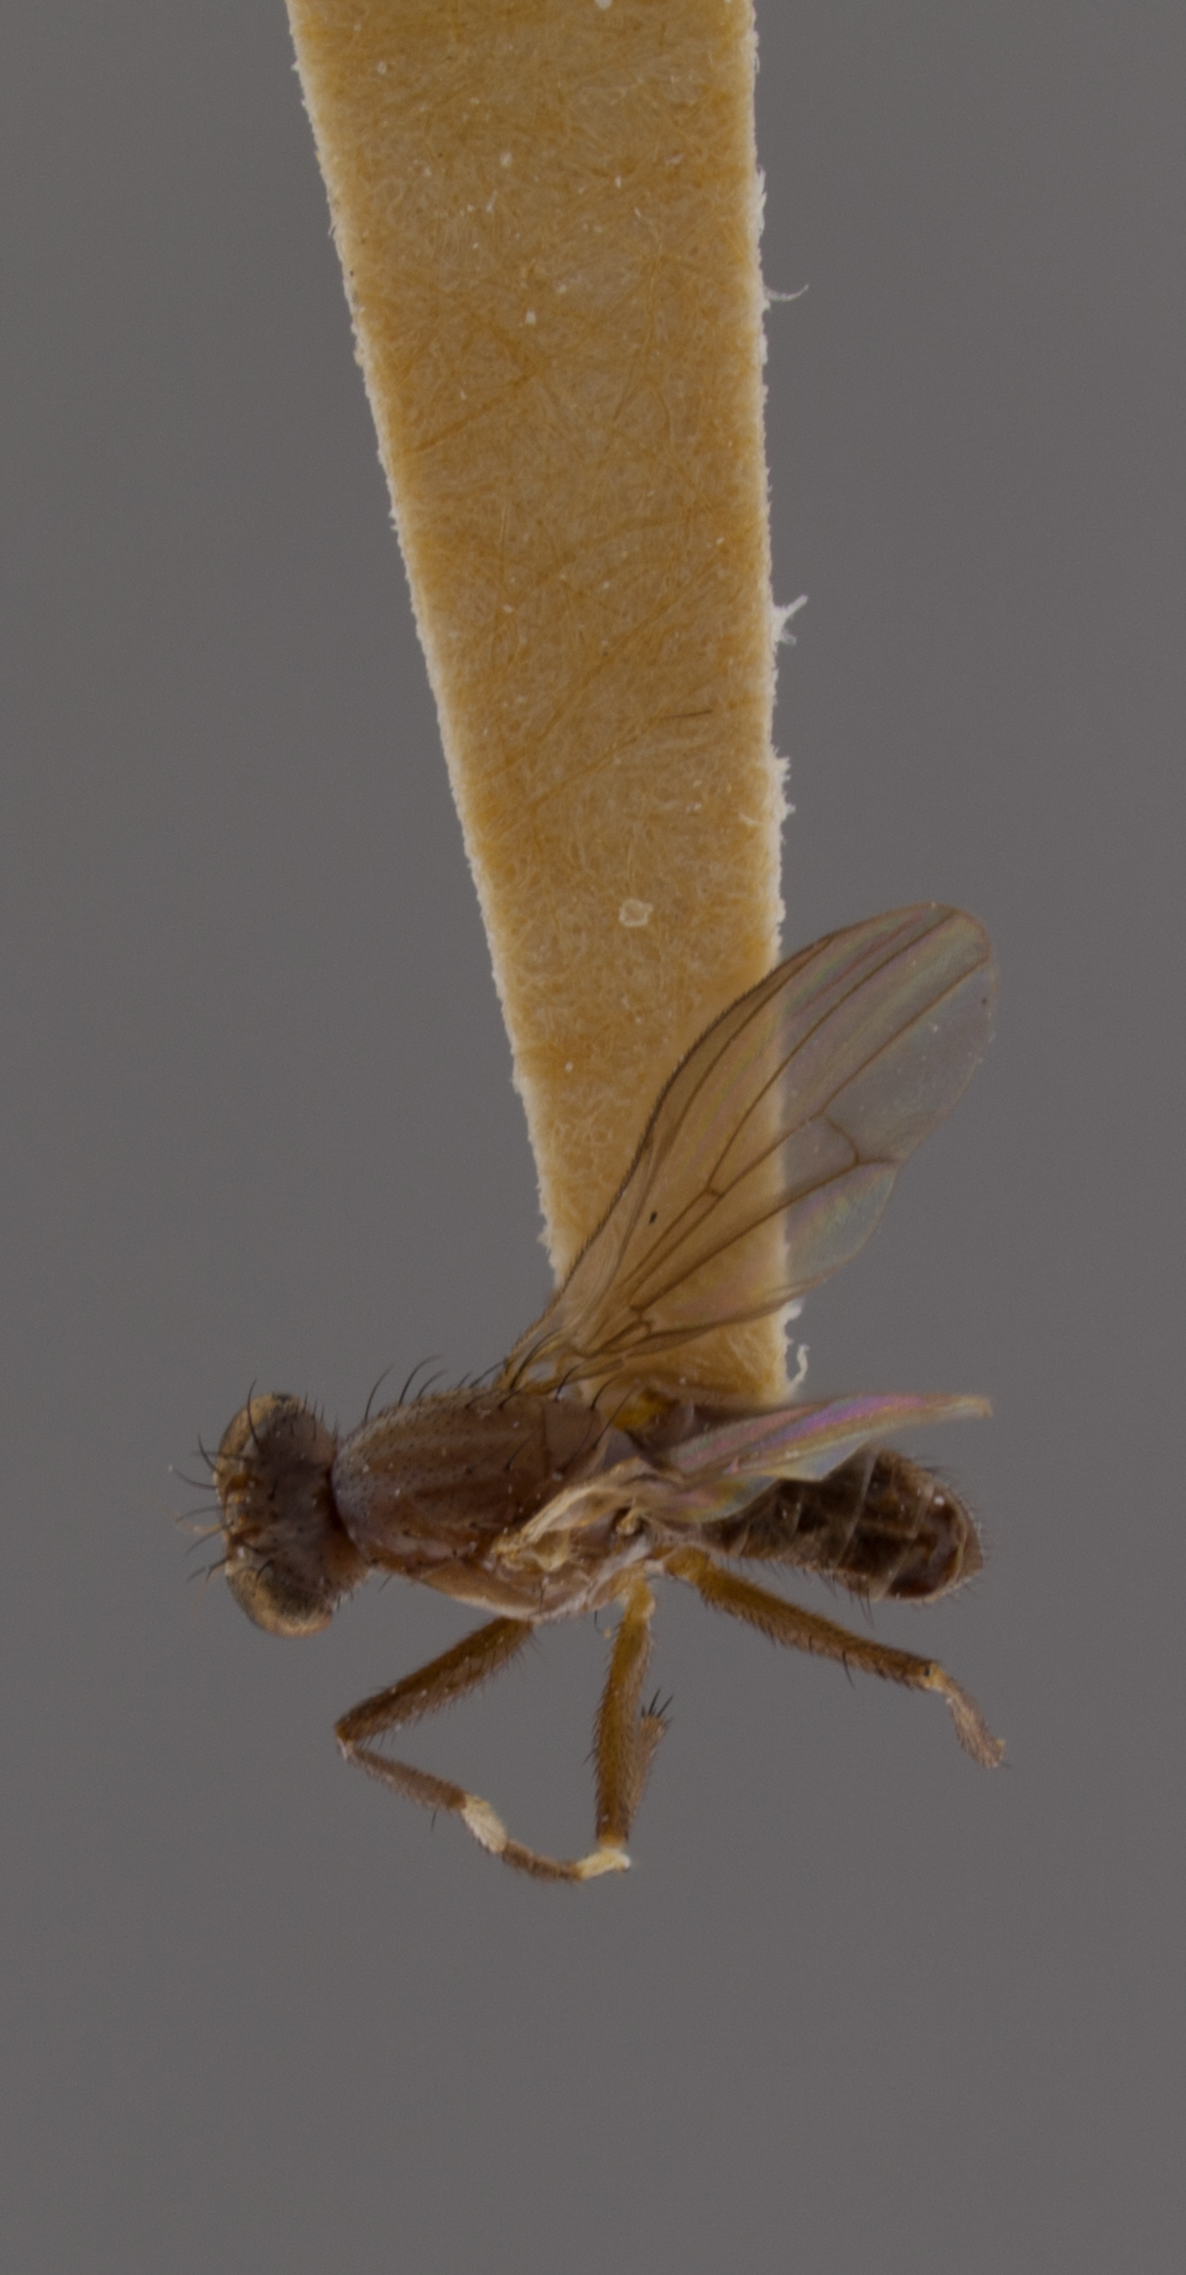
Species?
Pherbellia anitae
